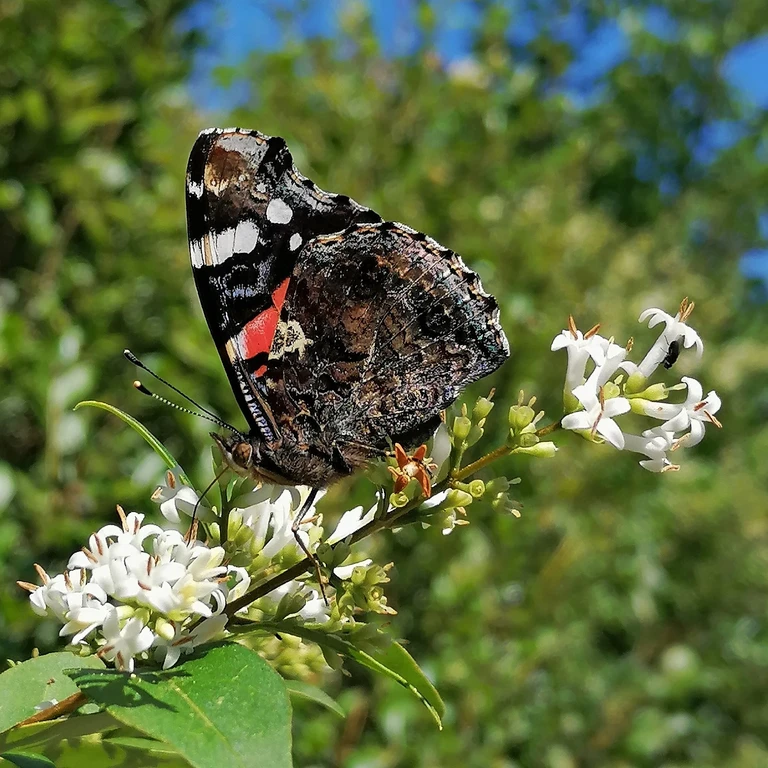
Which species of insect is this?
Vanessa atalanta
